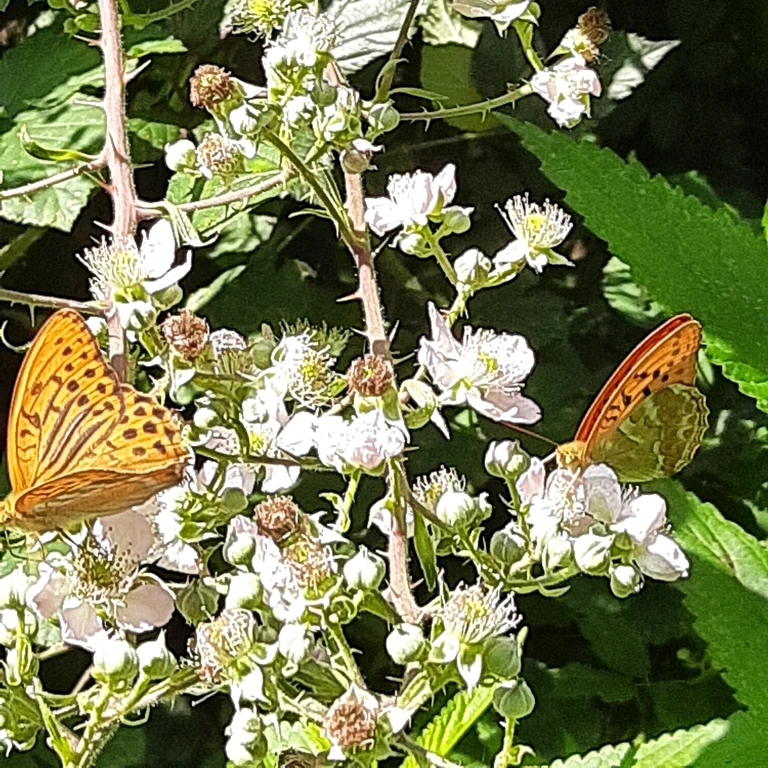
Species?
Argynnis paphia
